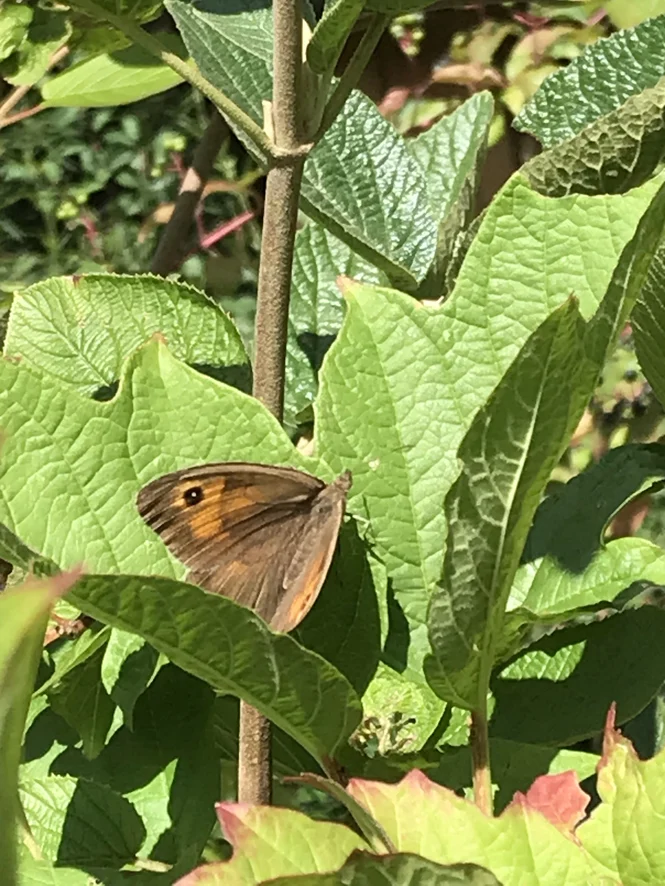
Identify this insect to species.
Maniola jurtina
